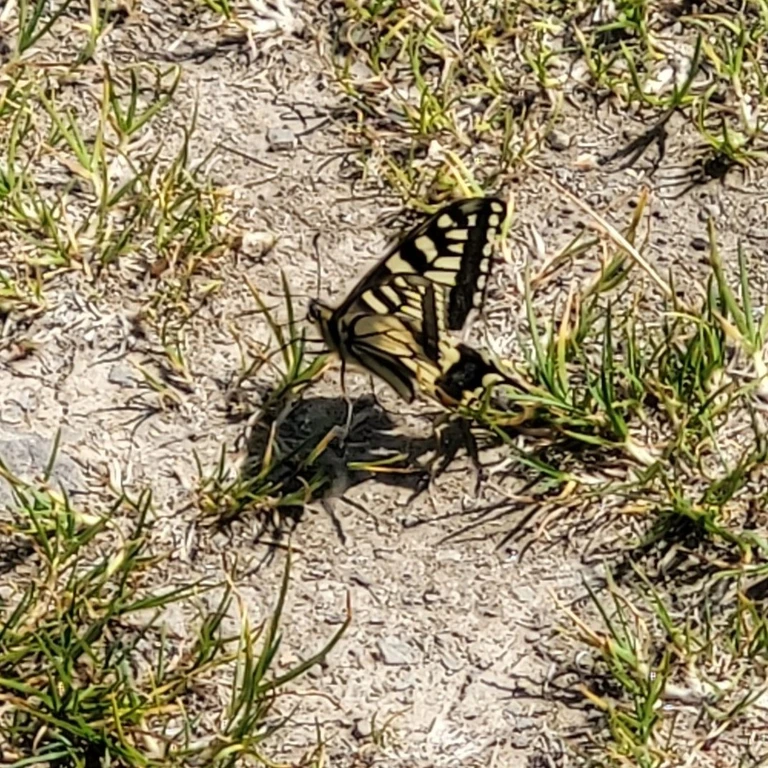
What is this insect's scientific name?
Papilio machaon
